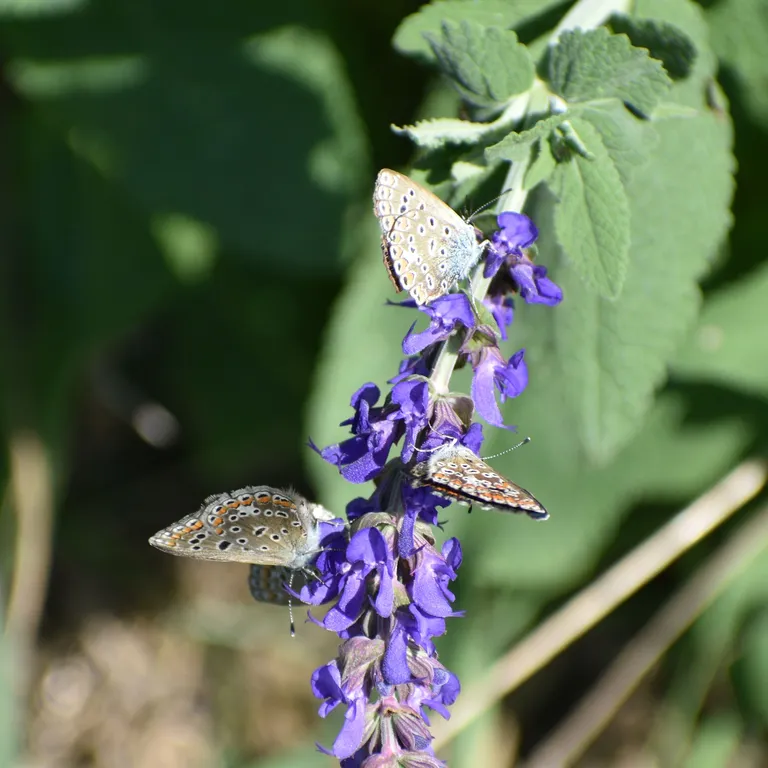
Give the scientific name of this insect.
Polyommatus icarus
